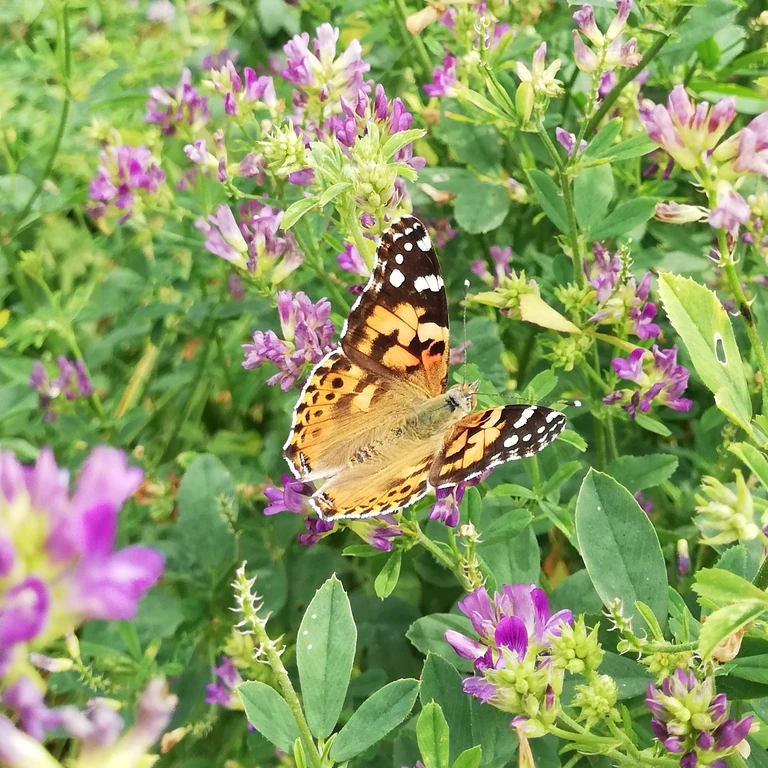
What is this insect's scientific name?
Vanessa cardui
